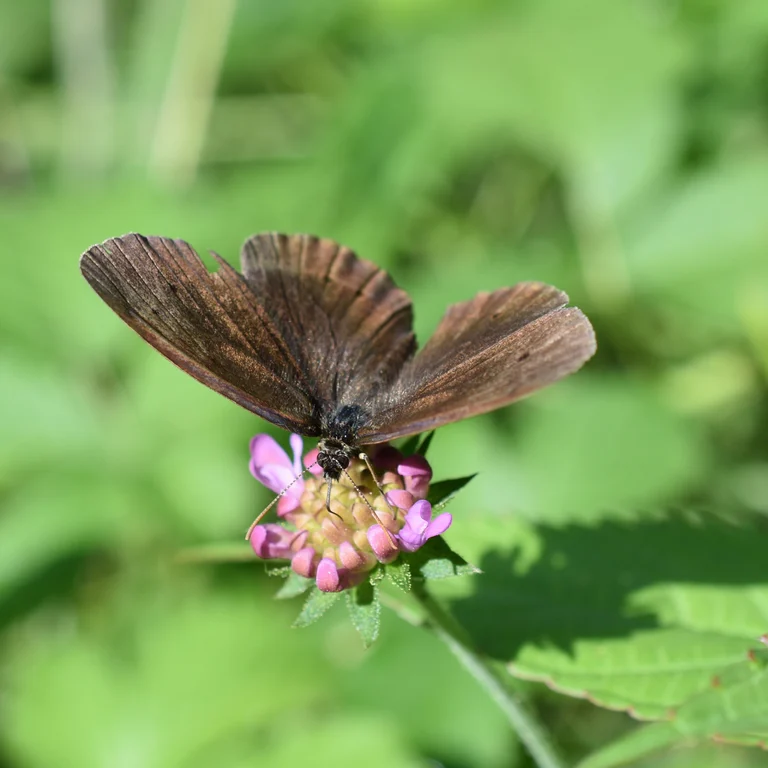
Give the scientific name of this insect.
Aphantopus hyperantus
